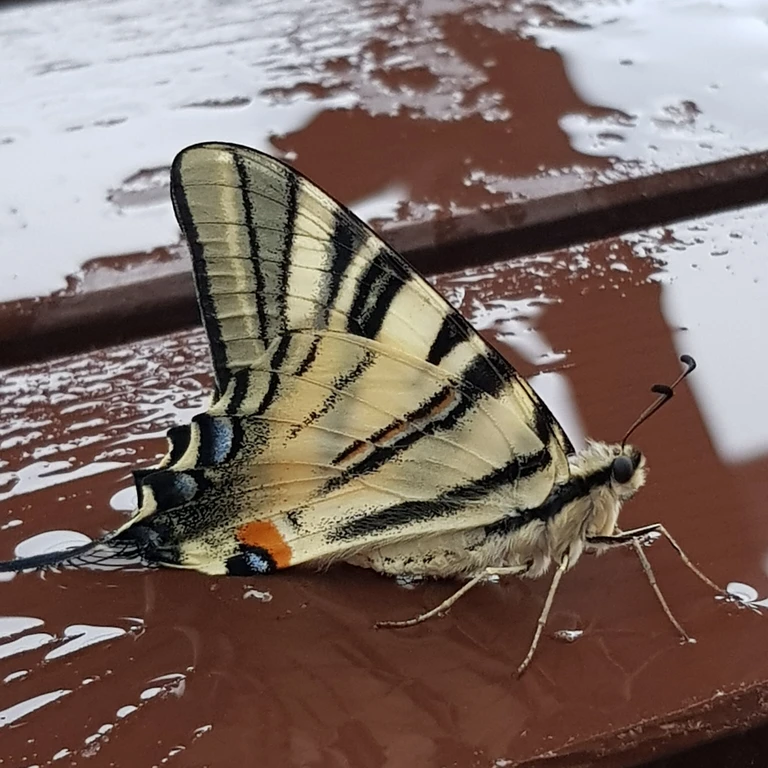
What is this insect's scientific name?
Iphiclides podalirius
